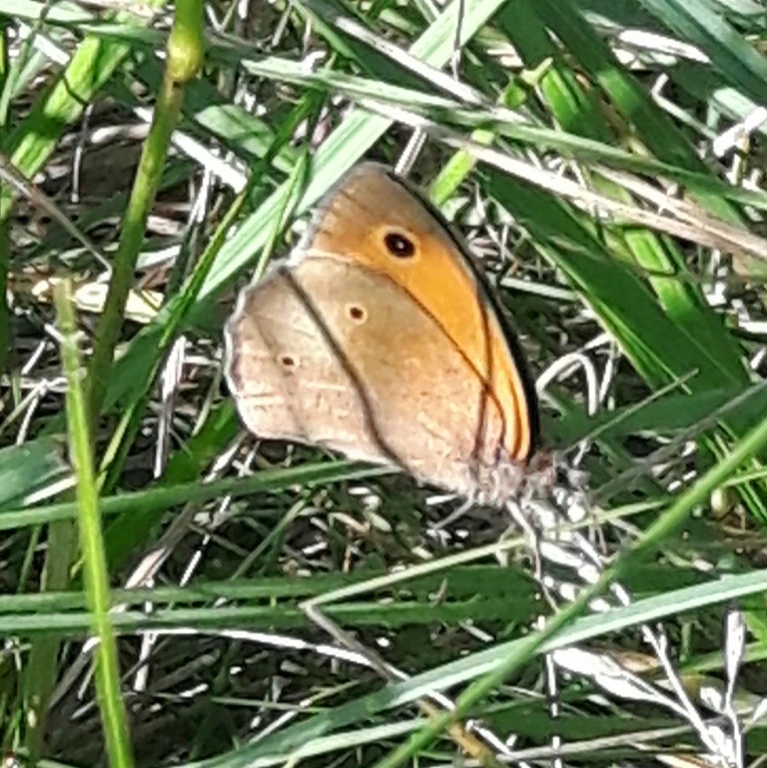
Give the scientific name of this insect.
Maniola jurtina
